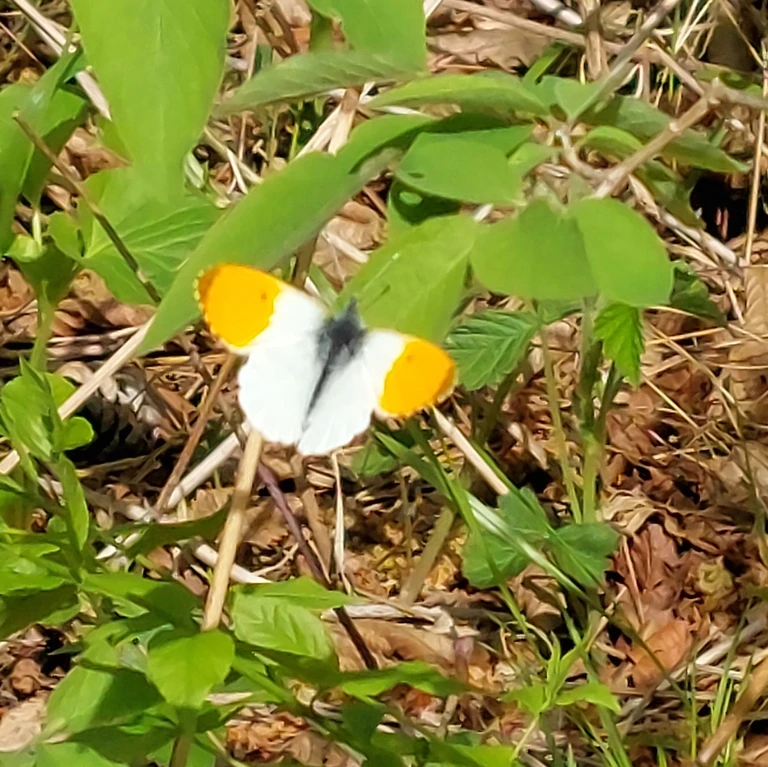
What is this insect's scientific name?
Anthocharis cardamines
